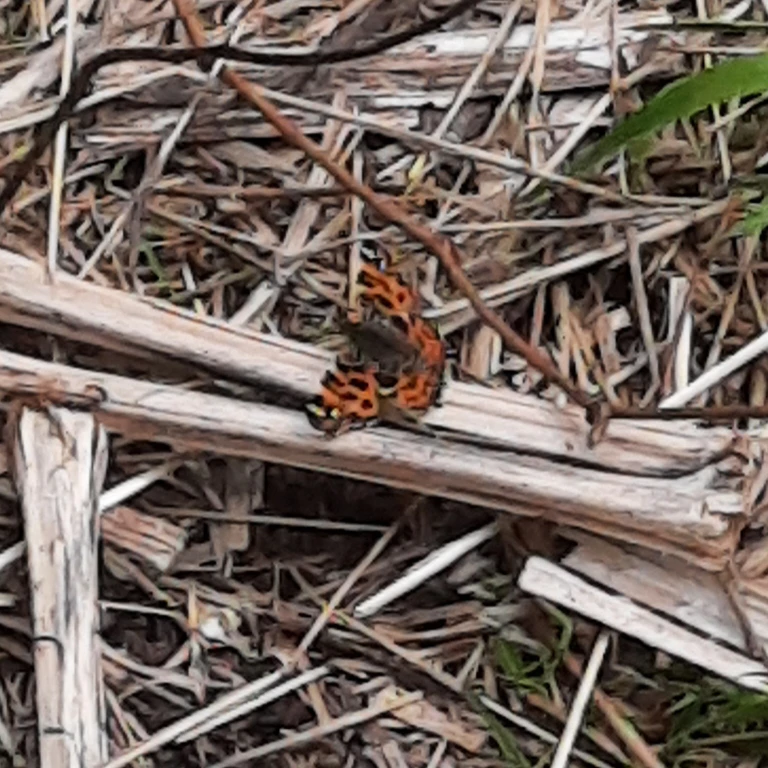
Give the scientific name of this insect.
Araschnia levana
